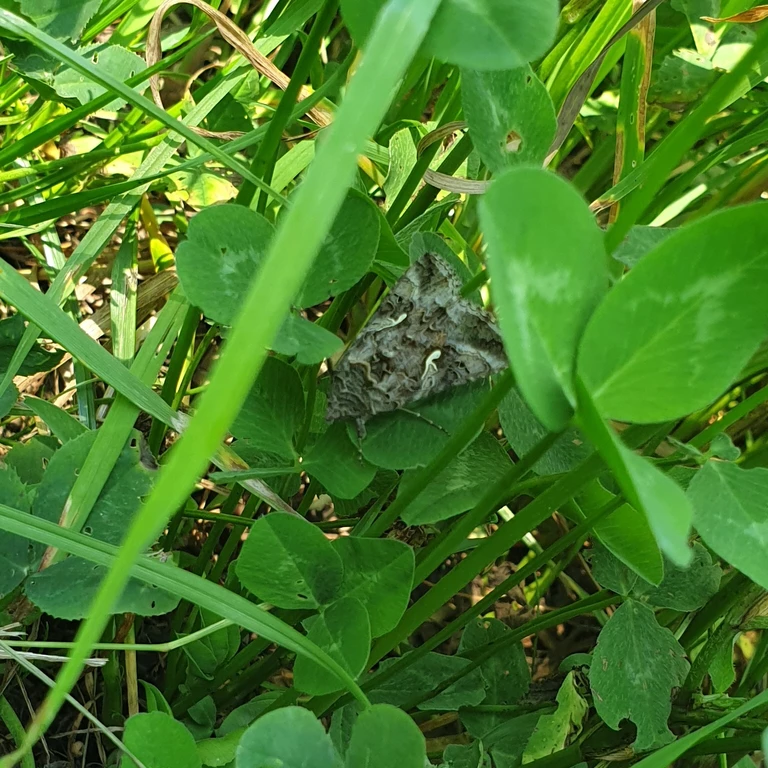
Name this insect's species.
Autographa gamma
